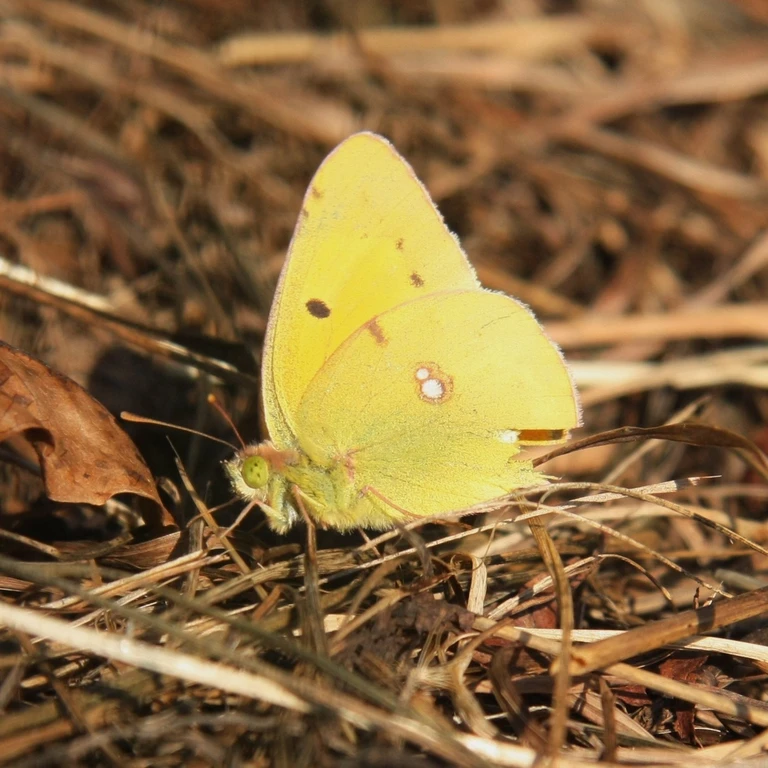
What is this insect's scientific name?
Colias croceus
